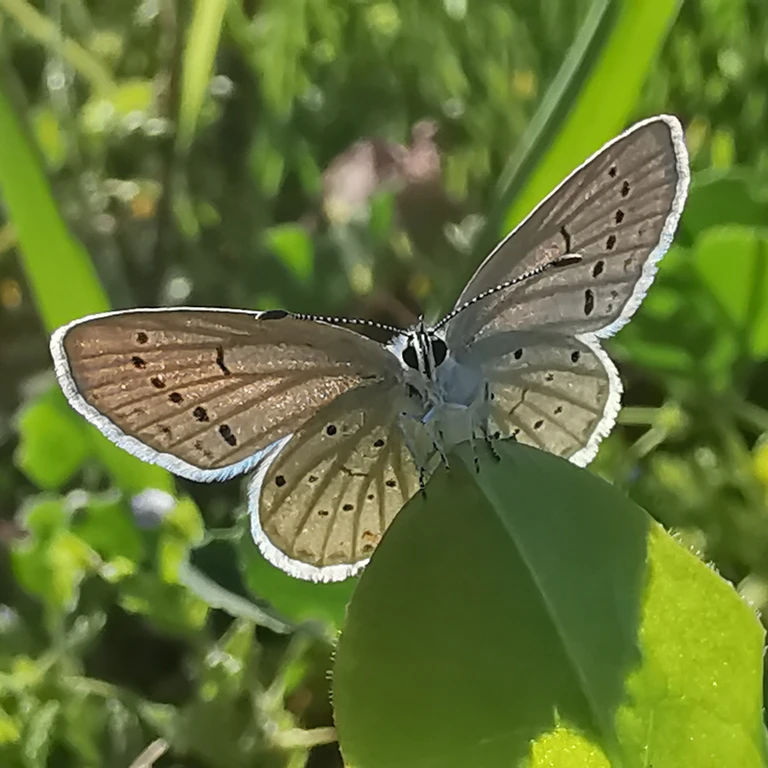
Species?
Cupido argiades (also Elkalyce argiades)
